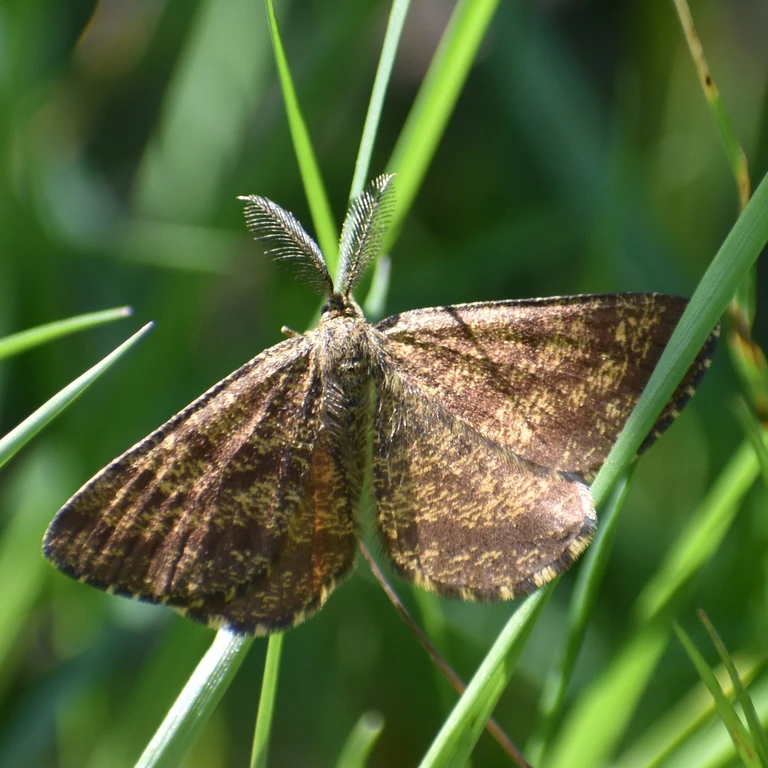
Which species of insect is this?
Ematurga atomaria
